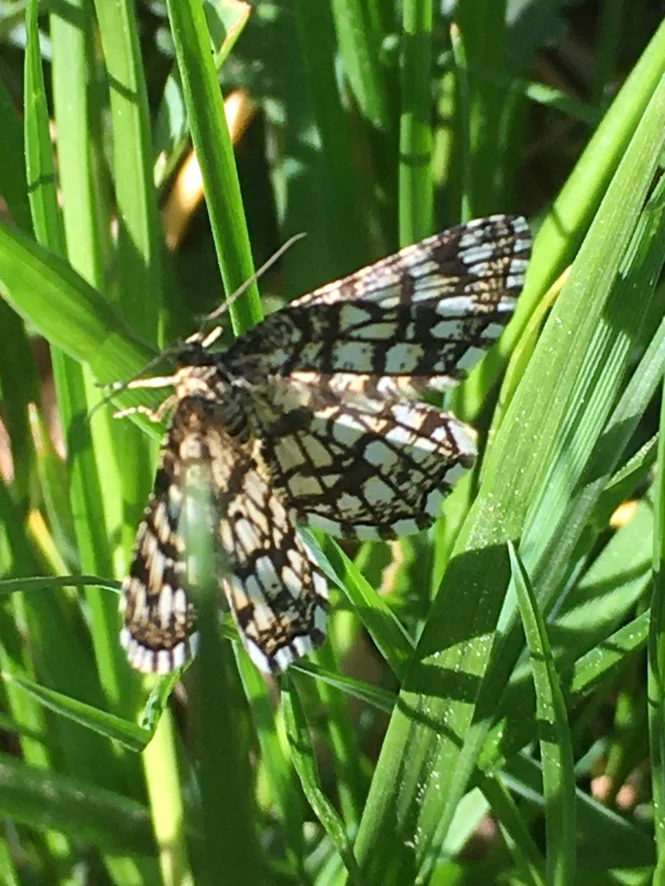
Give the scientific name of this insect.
Chiasmia clathrata
